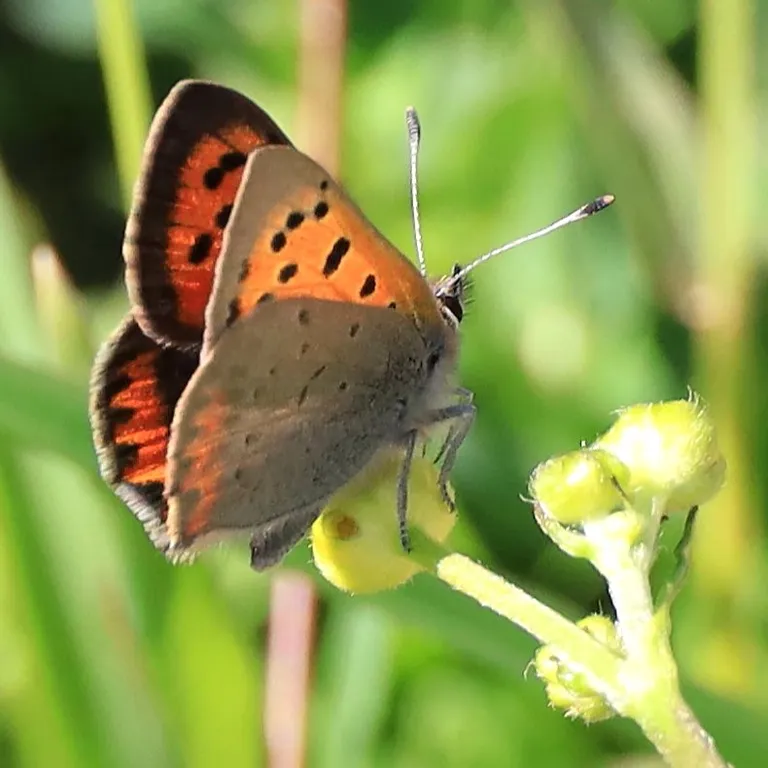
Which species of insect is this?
Lycaena phlaeas
